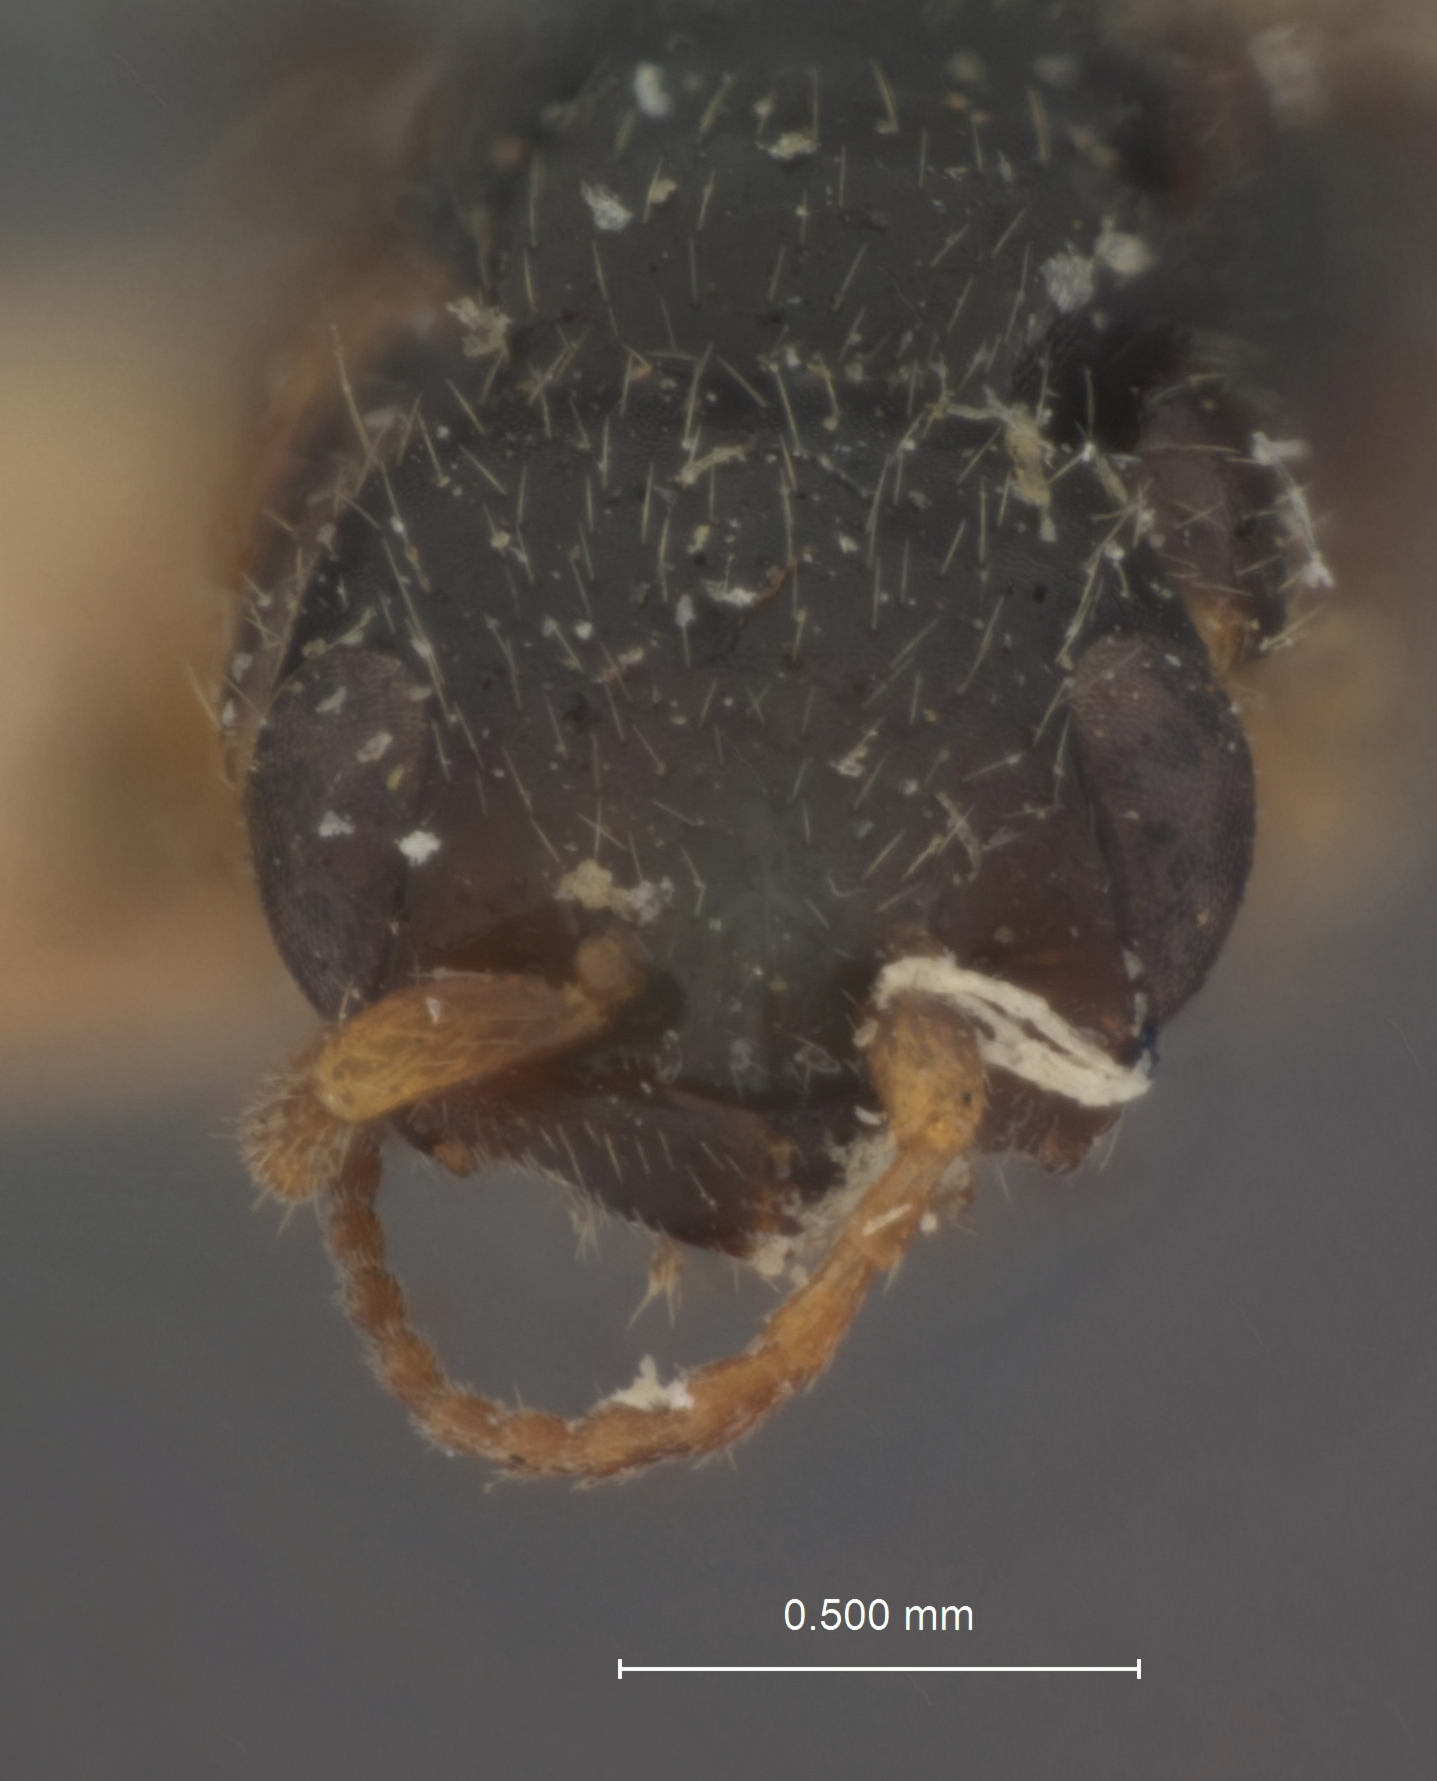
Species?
Perisemus oregonensis
